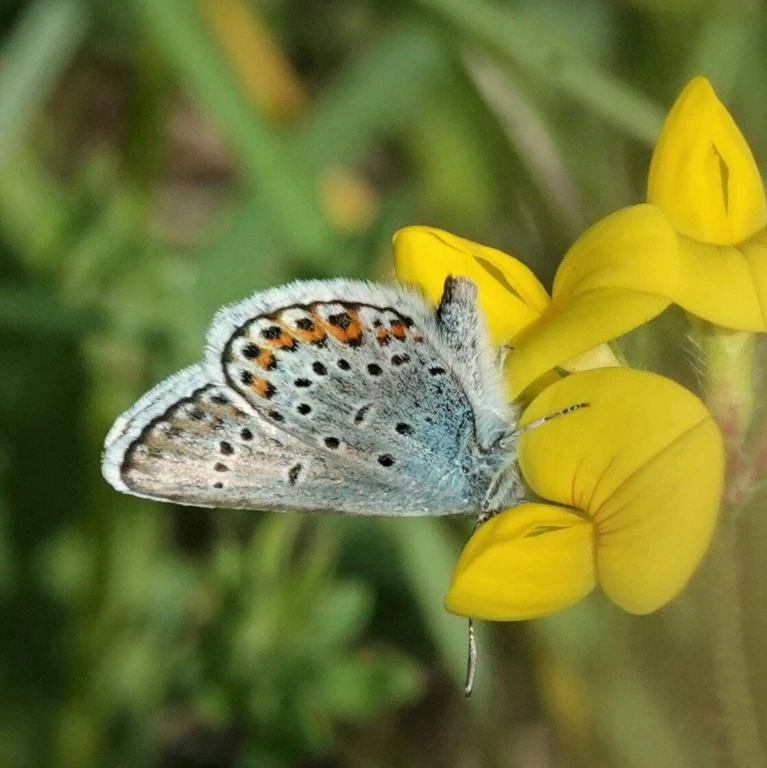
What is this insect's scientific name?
Plebejus argus
